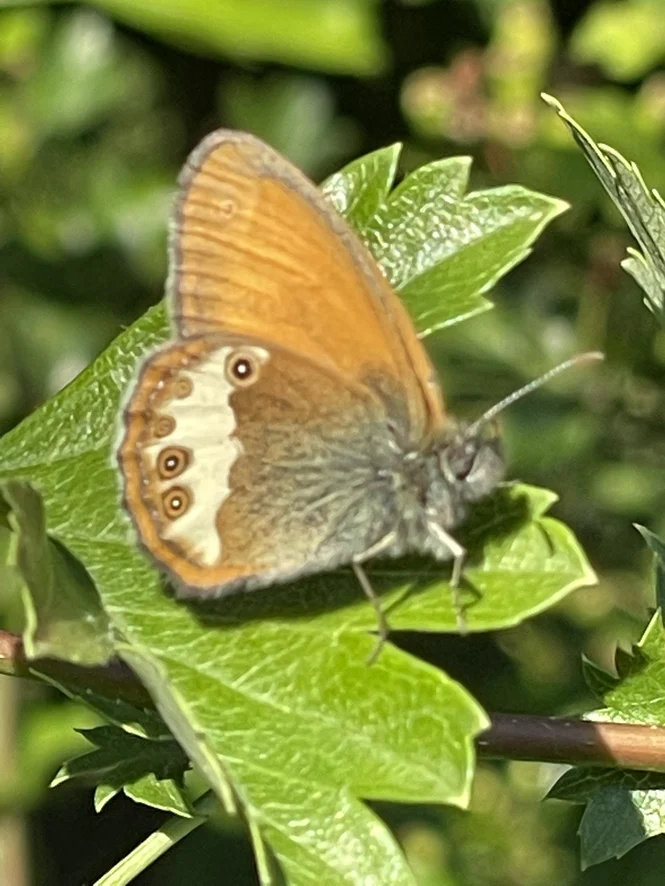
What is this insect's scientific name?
Coenonympha arcania
